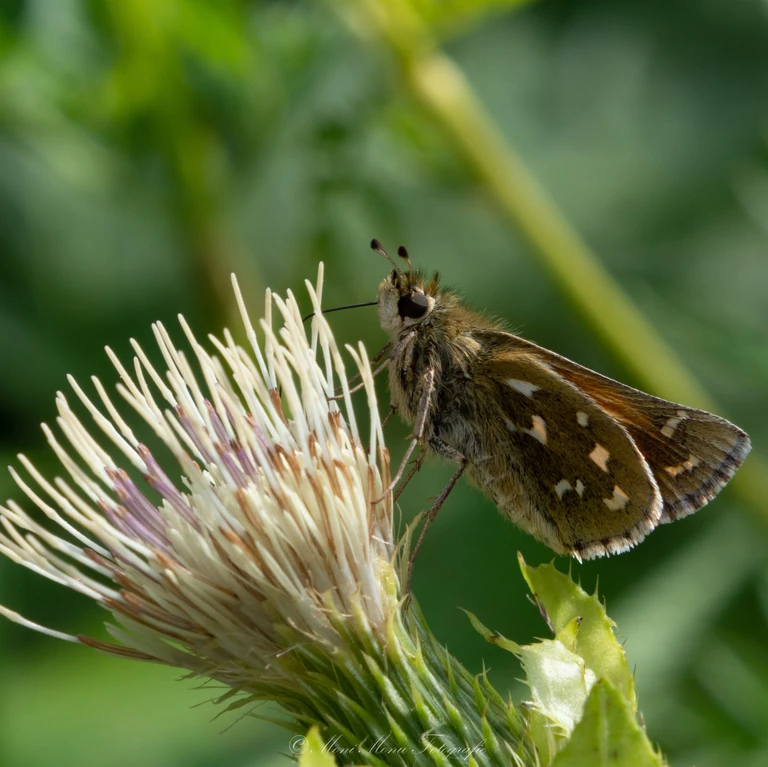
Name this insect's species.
Hesperia comma
